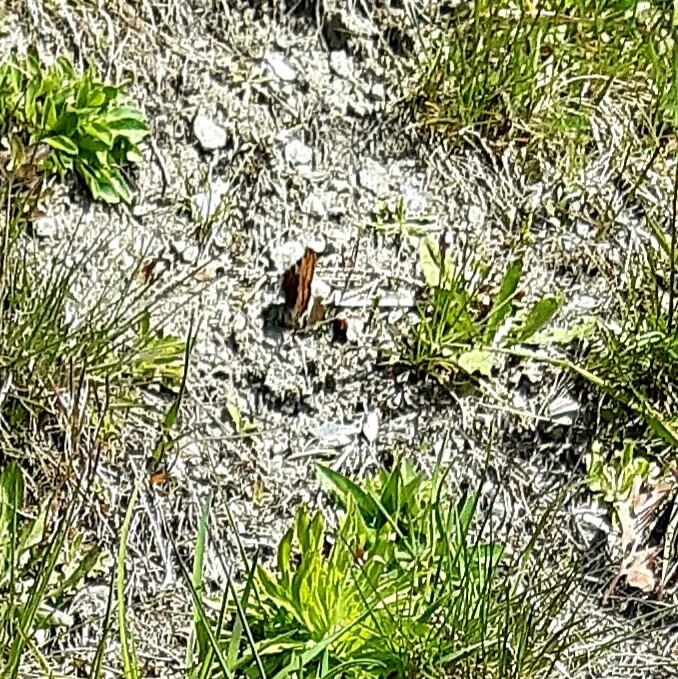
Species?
Aglais urticae
